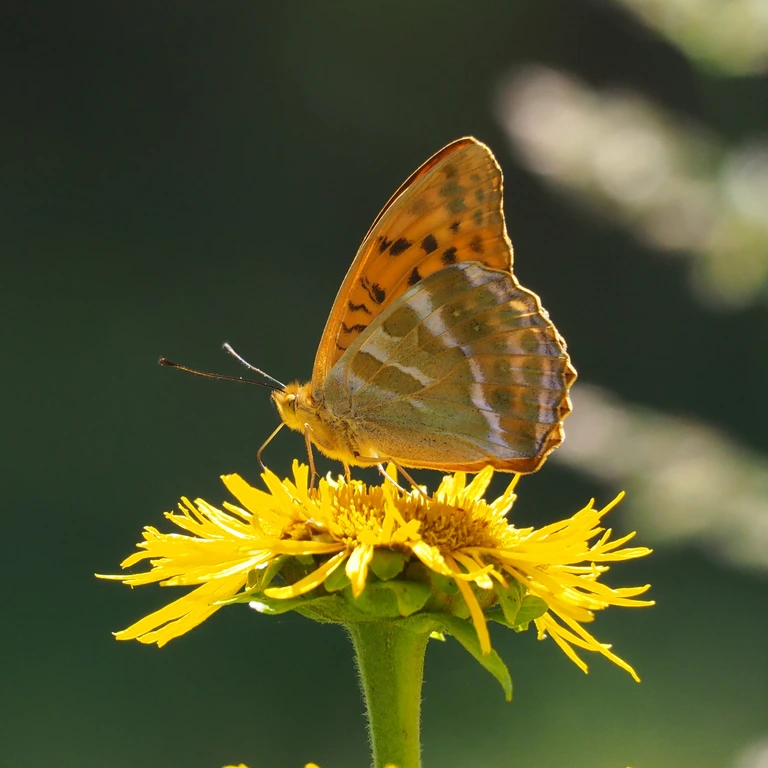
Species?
Argynnis paphia
